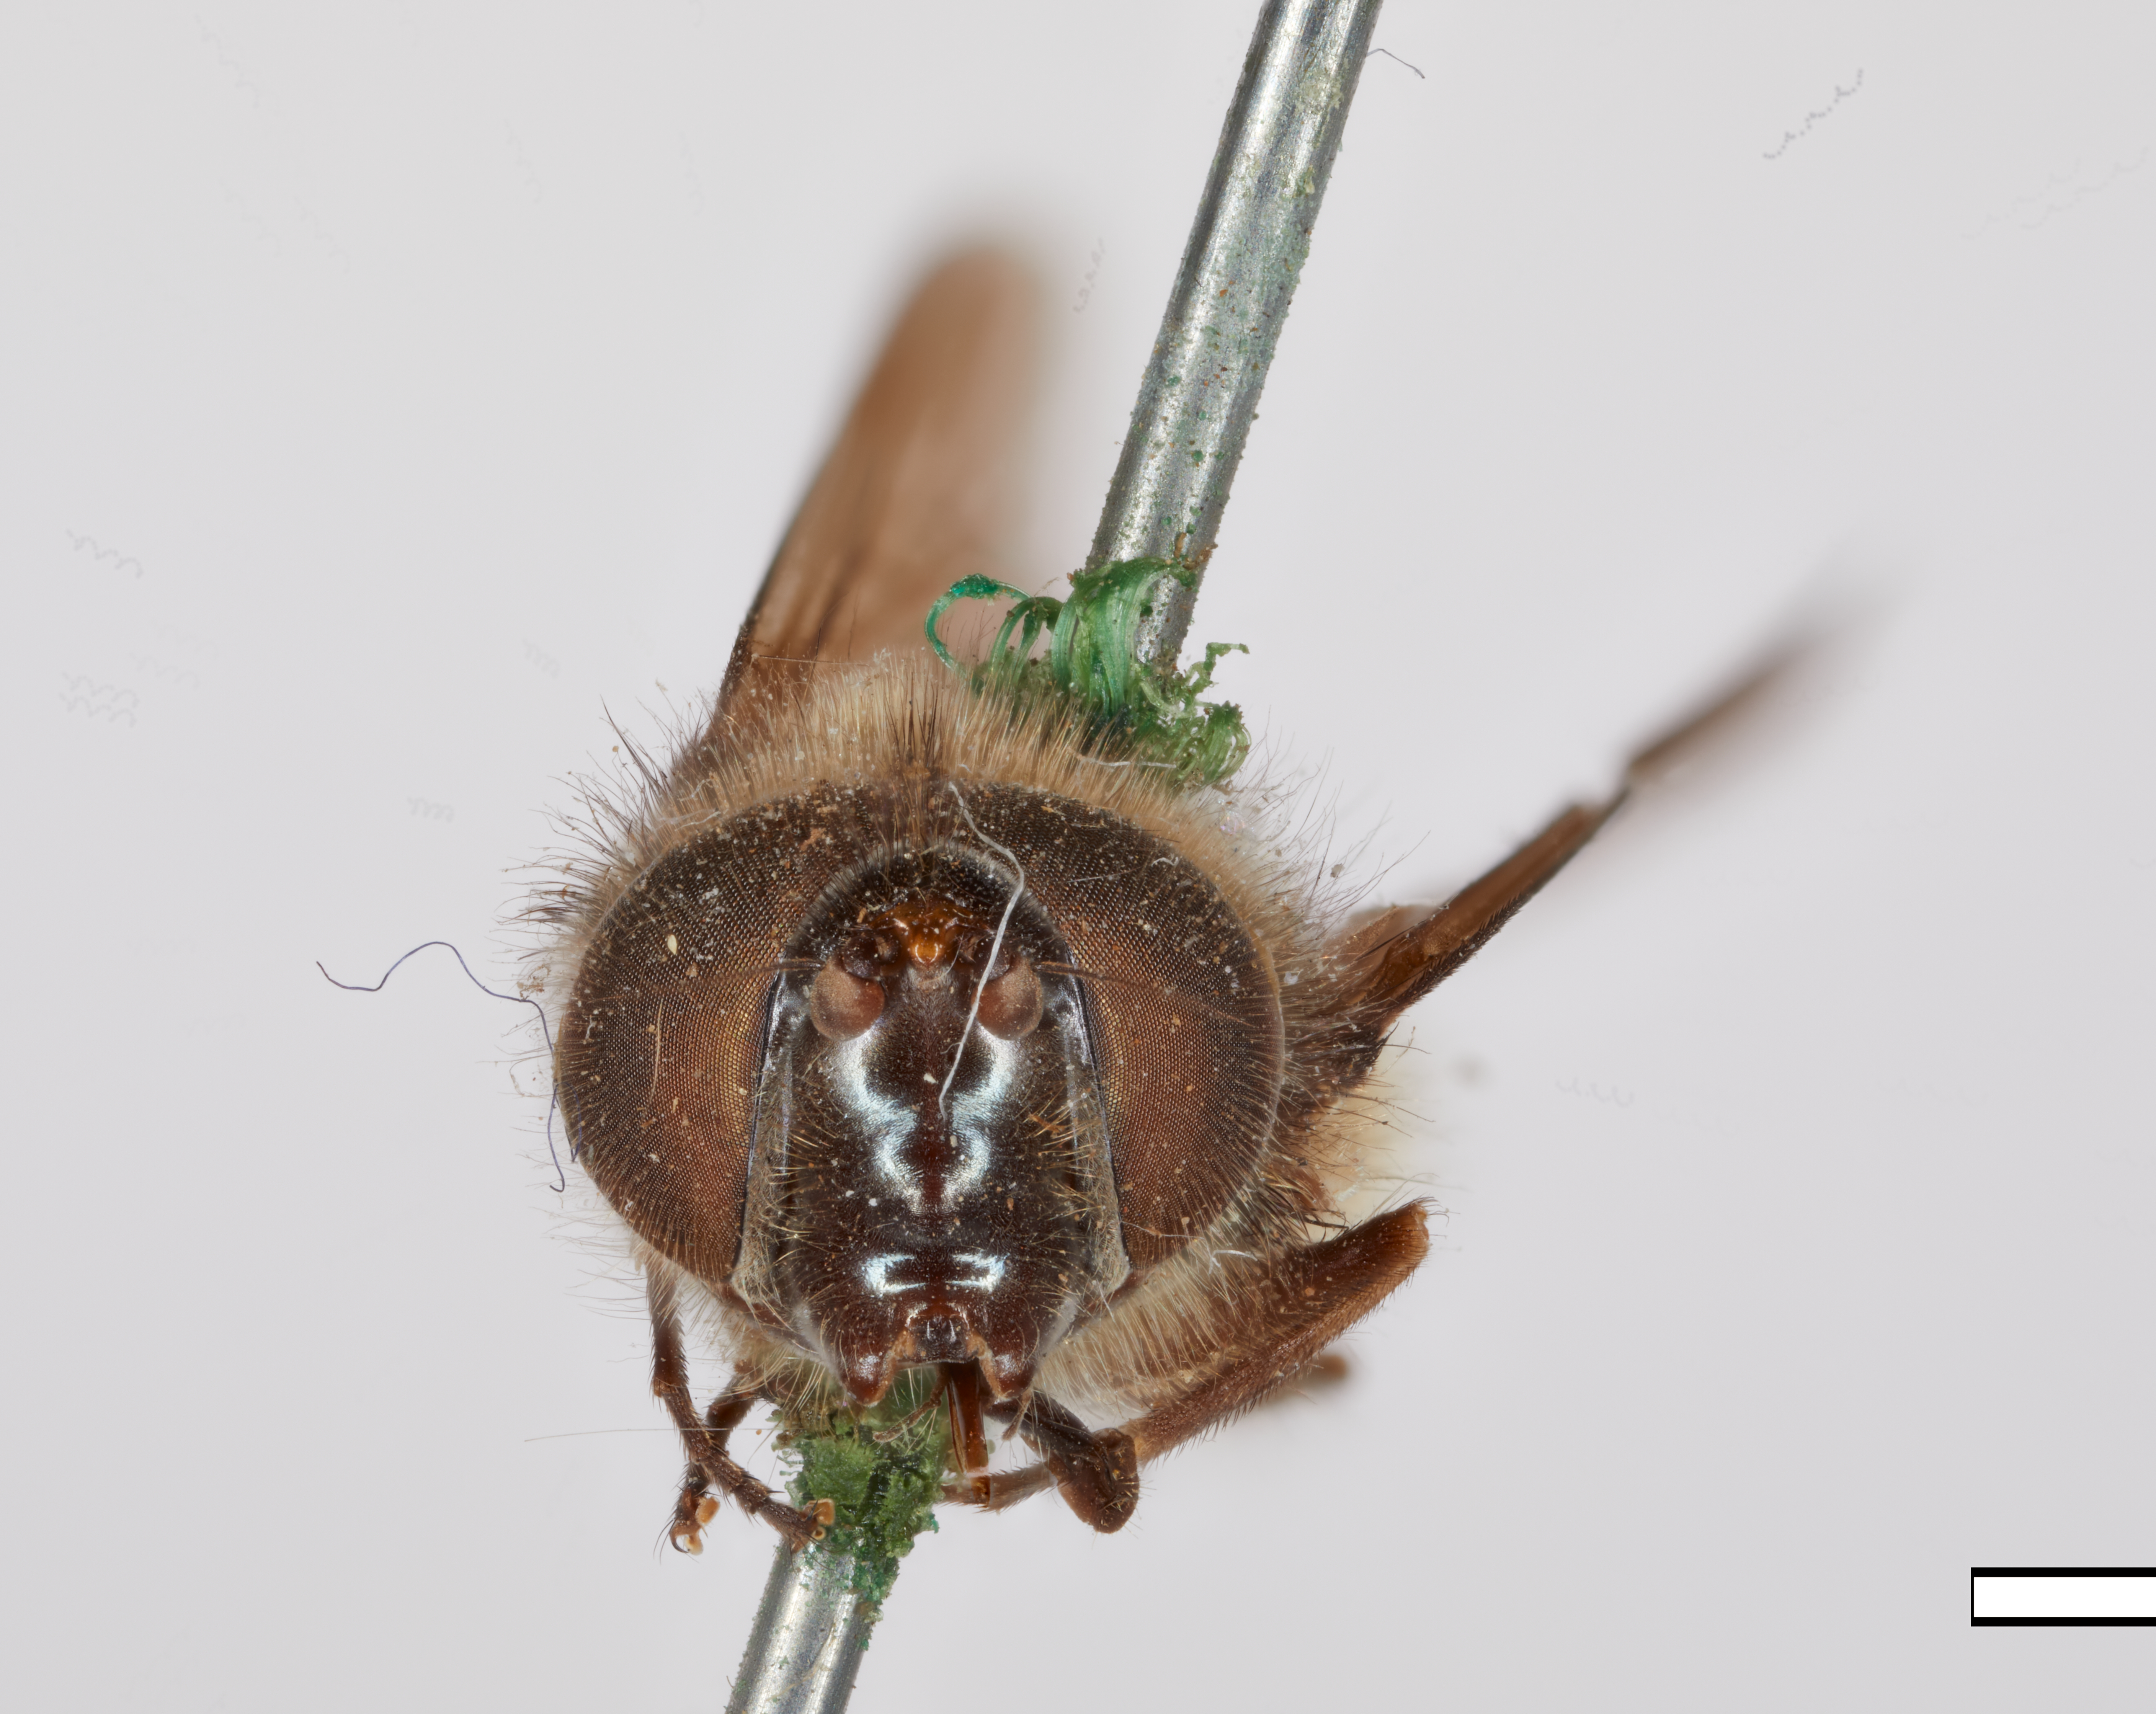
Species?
Cheilosia occidentalis
